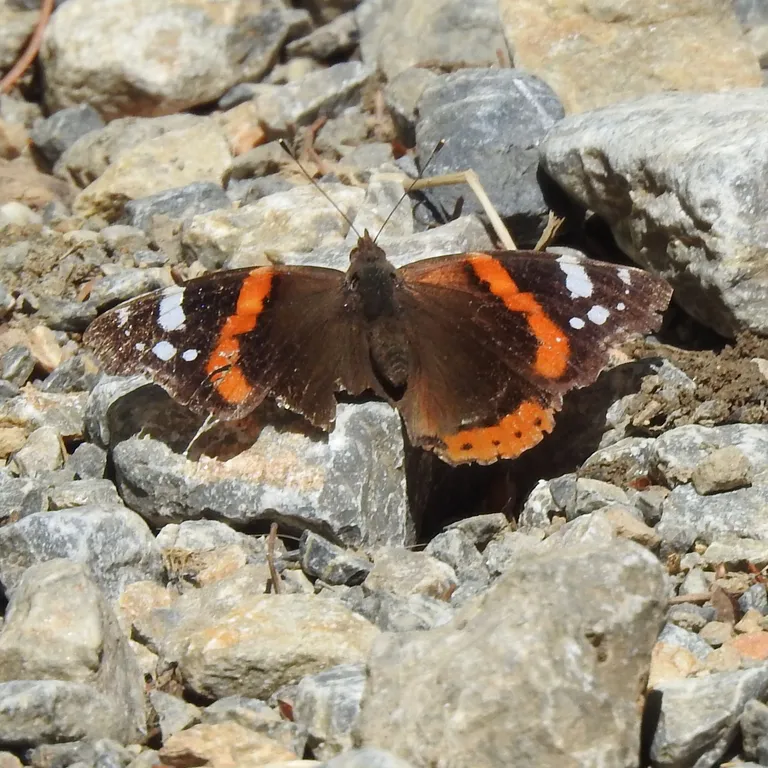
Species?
Vanessa atalanta
